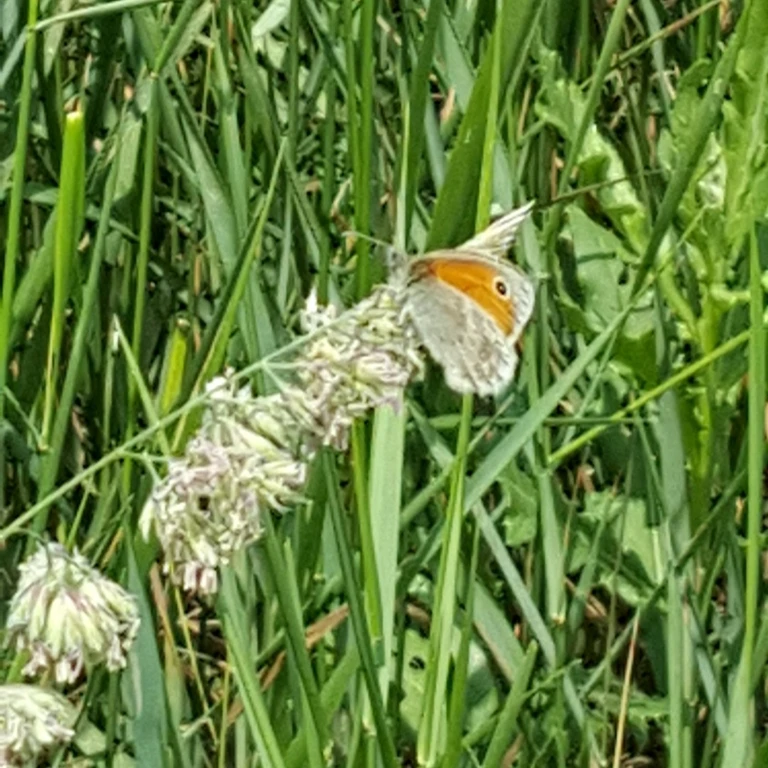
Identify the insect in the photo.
Coenonympha pamphilus
